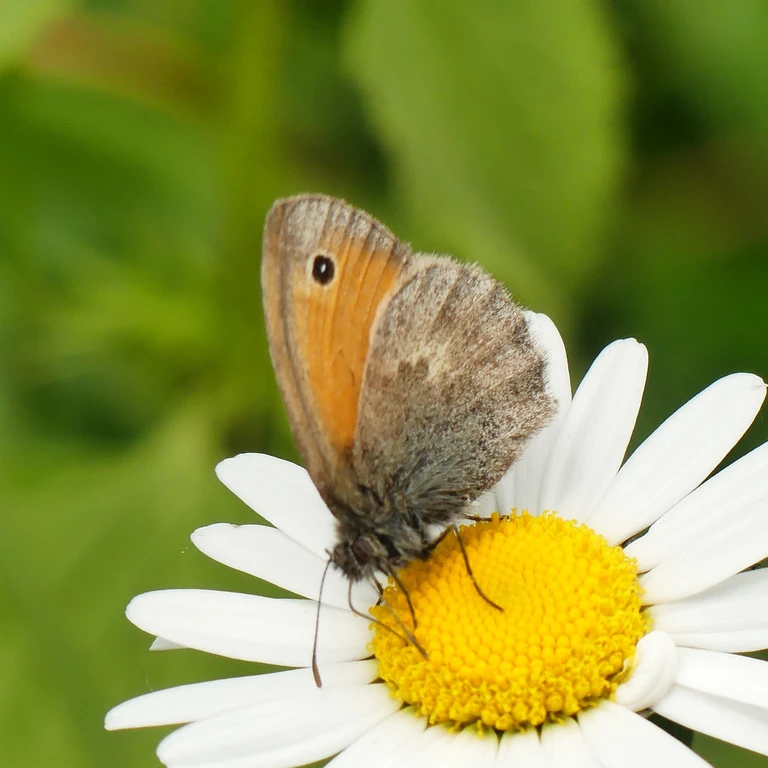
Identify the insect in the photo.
Coenonympha pamphilus
